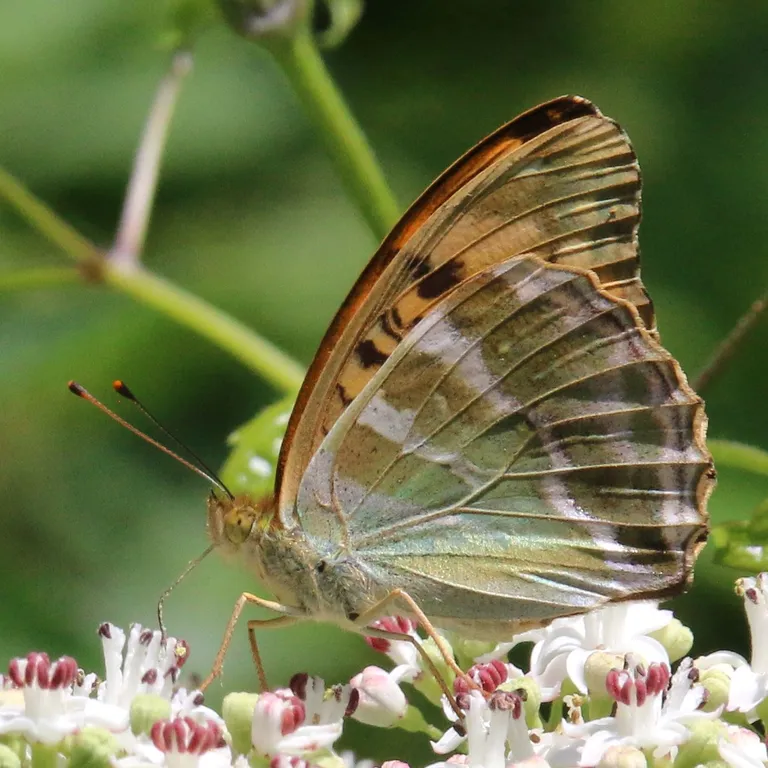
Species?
Argynnis paphia
